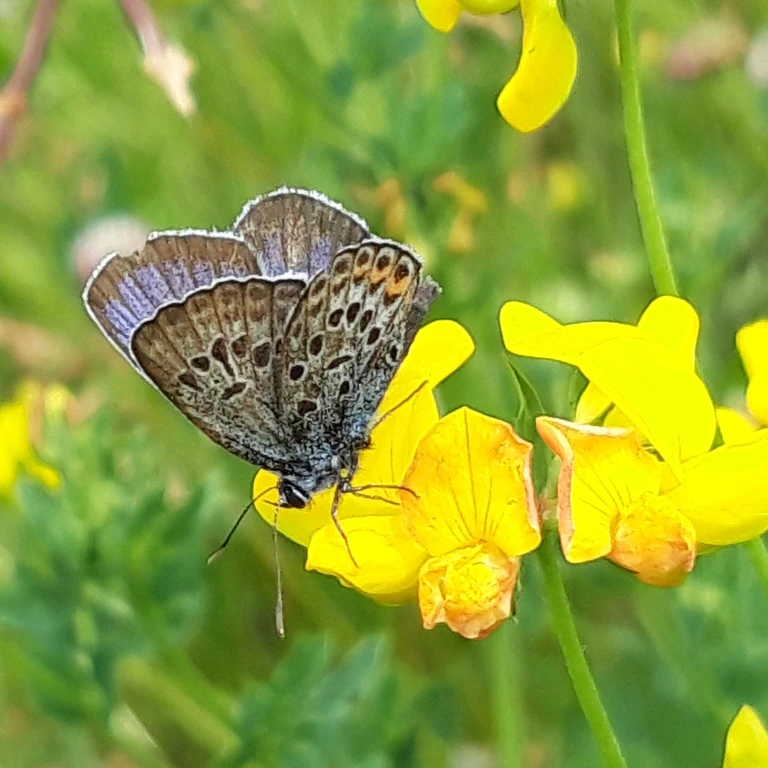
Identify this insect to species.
Plebejus argus
